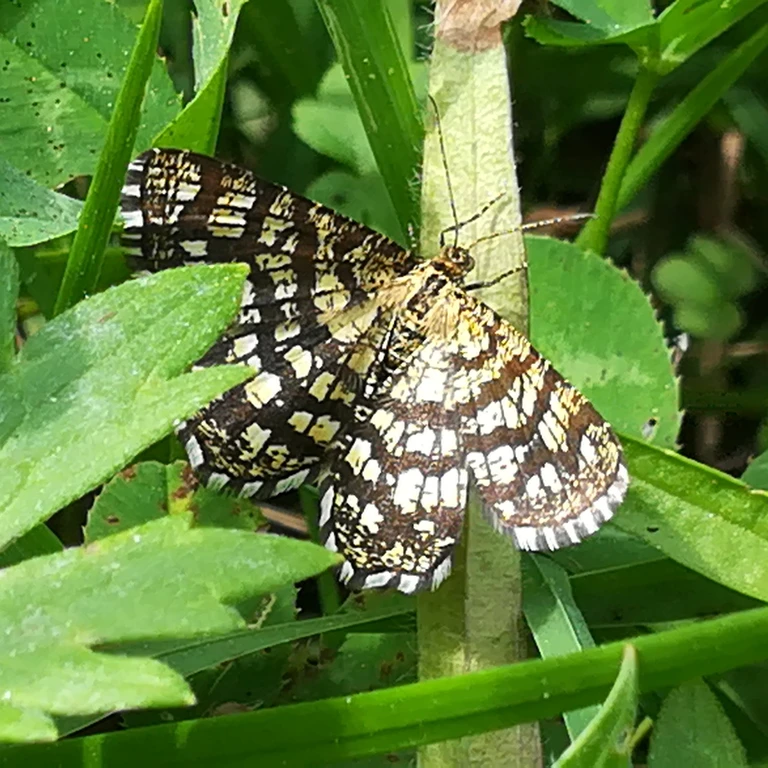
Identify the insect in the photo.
Chiasmia clathrata
